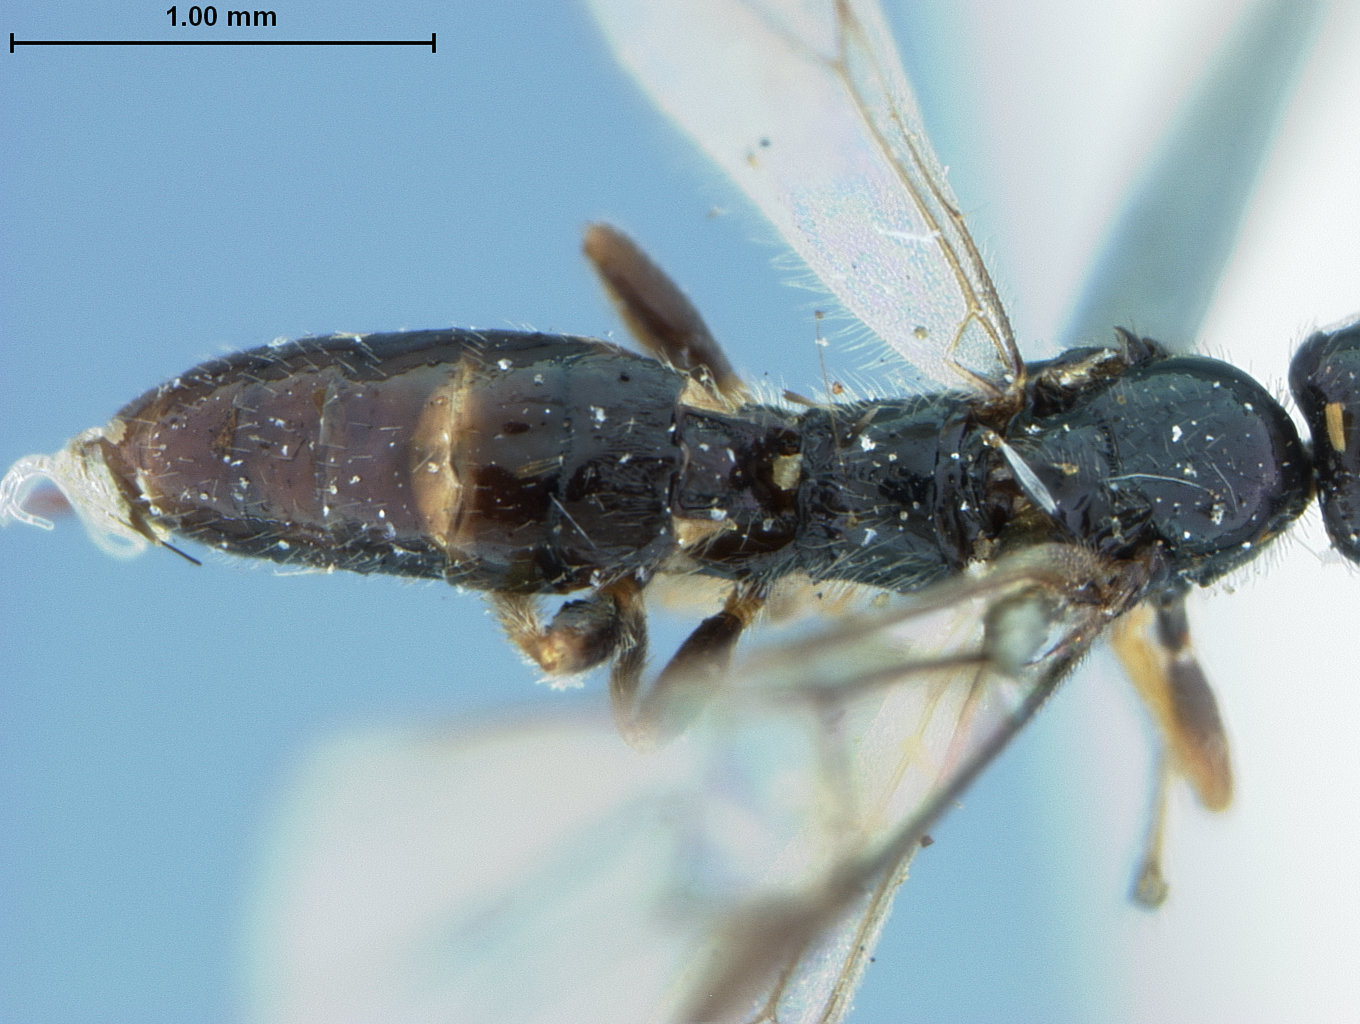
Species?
Macrodyctium politum
